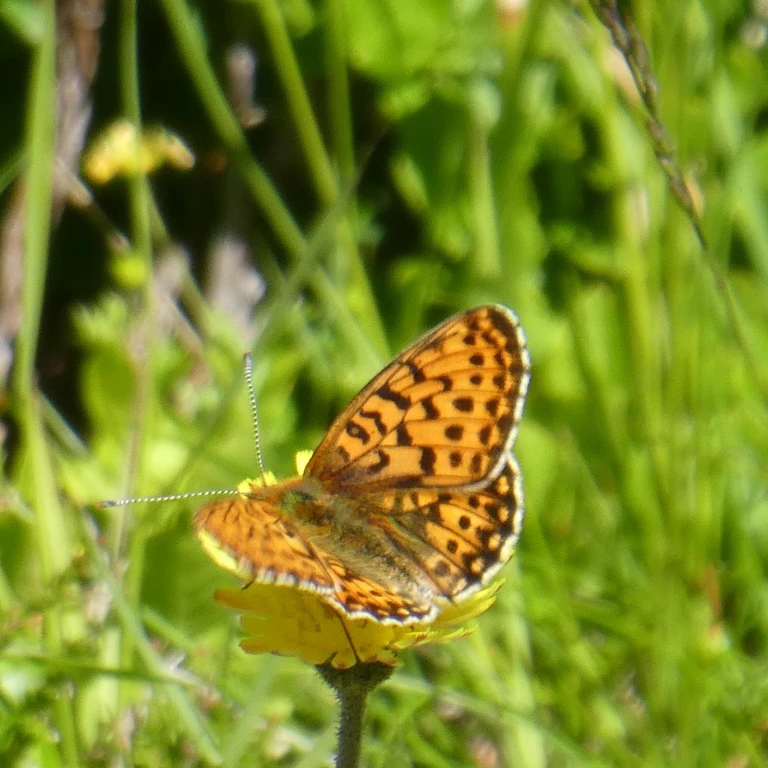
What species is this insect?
Boloria euphrosyne (also Clossiana euphrosyne)
